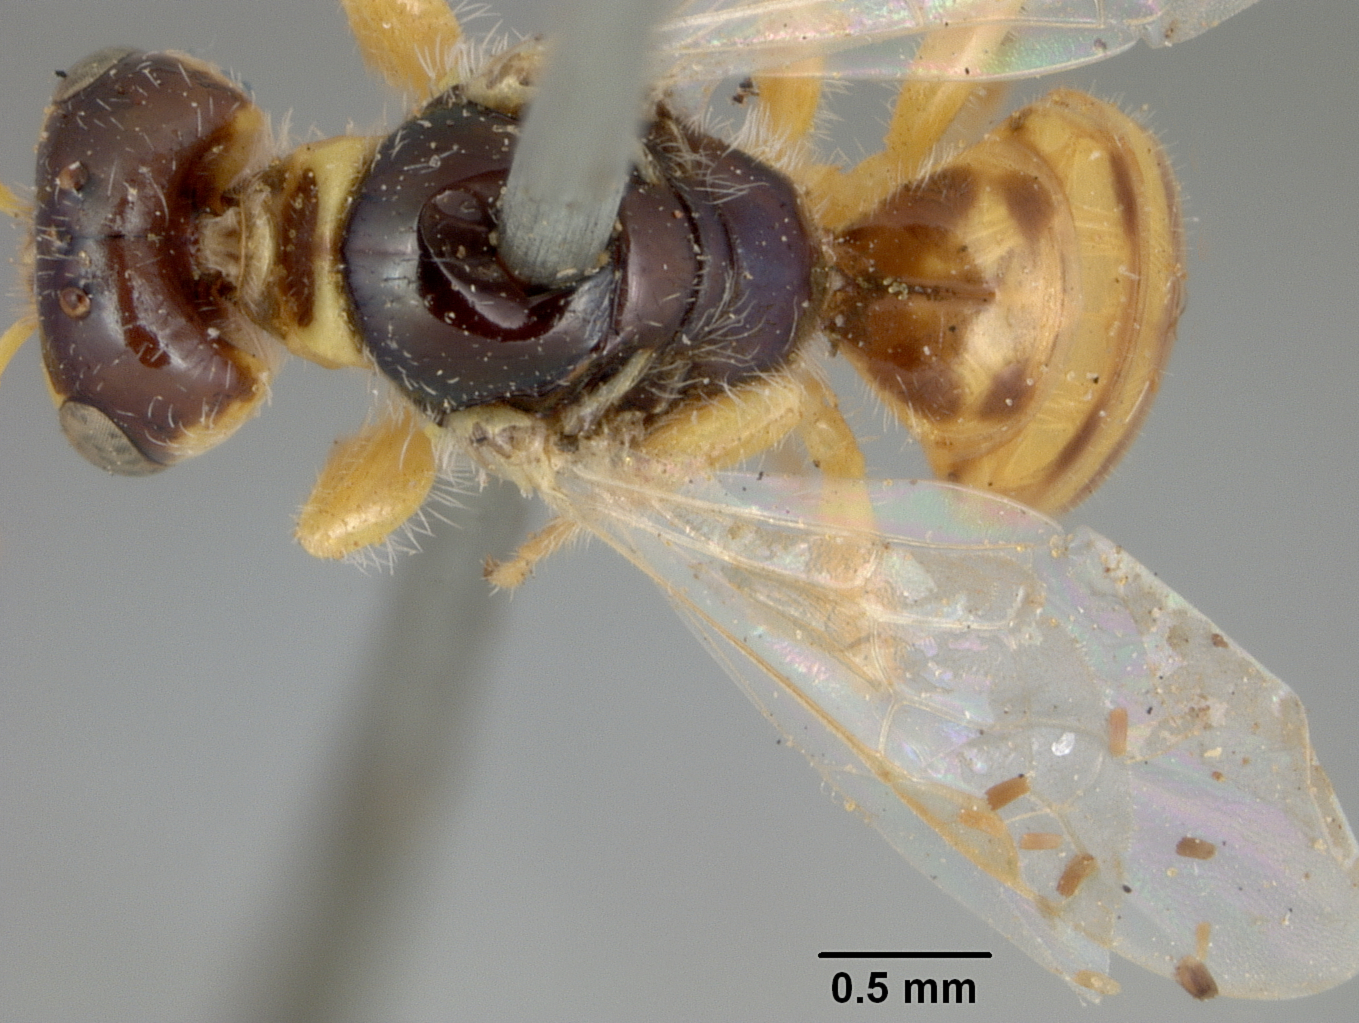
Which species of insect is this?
Perdita mentzeliarum
